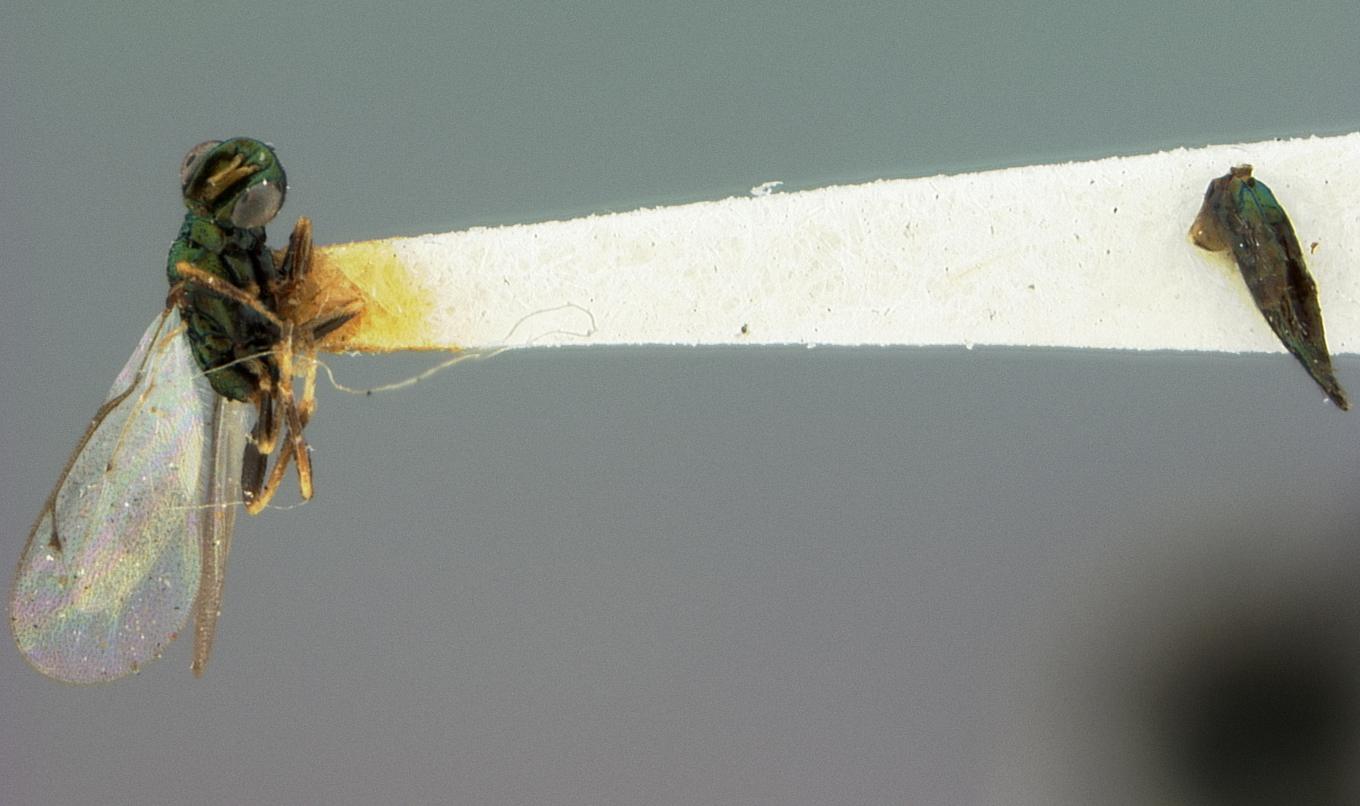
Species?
Eulophus japonicus
